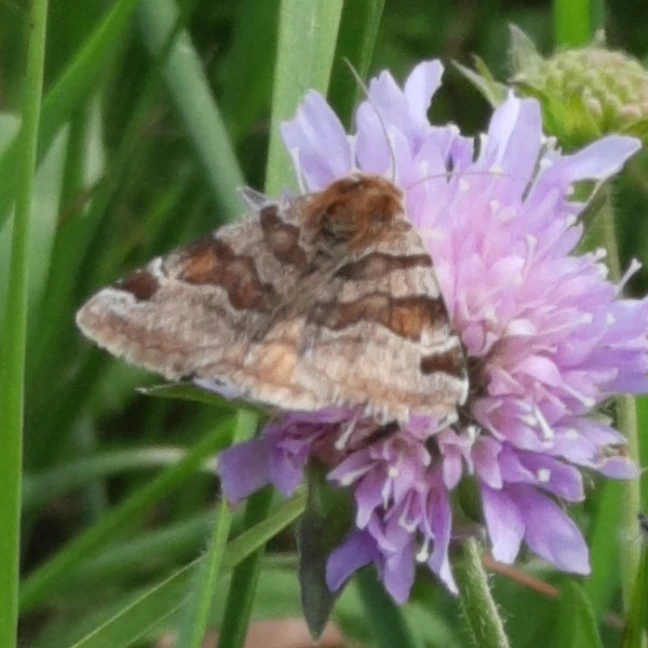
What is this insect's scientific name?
Euclidia glyphica
